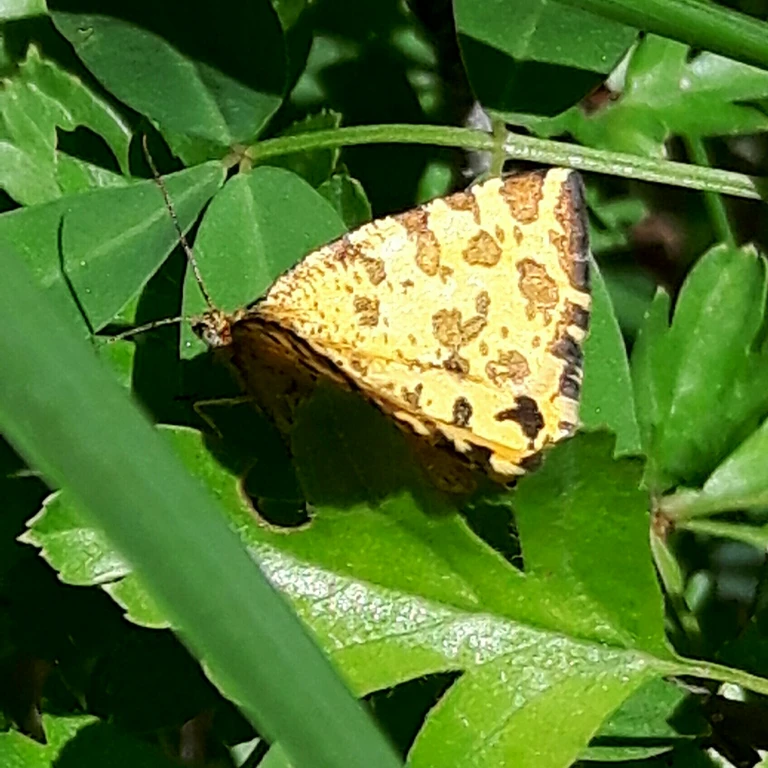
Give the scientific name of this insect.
Pseudopanthera macularia
